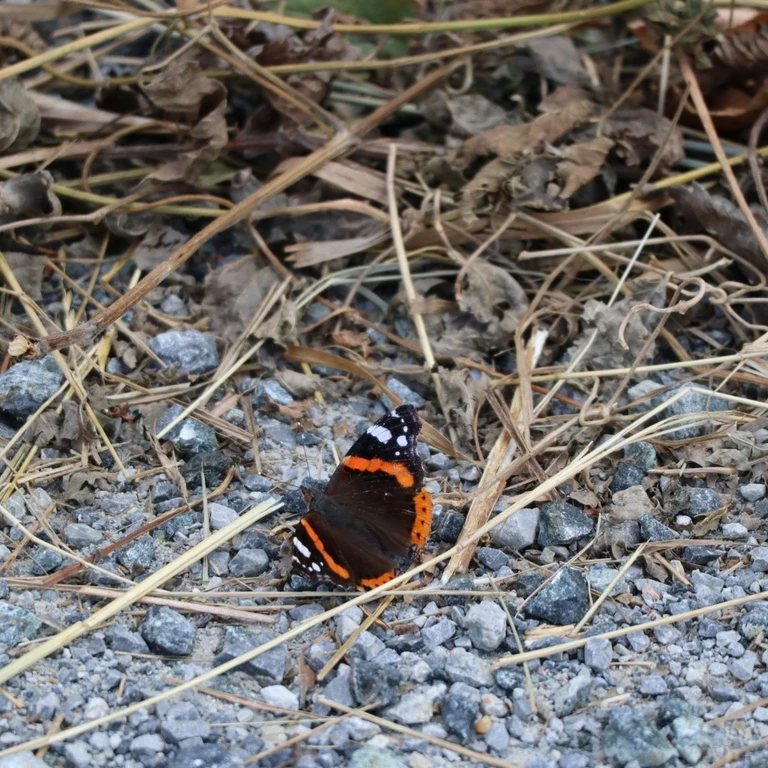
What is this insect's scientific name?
Vanessa atalanta
